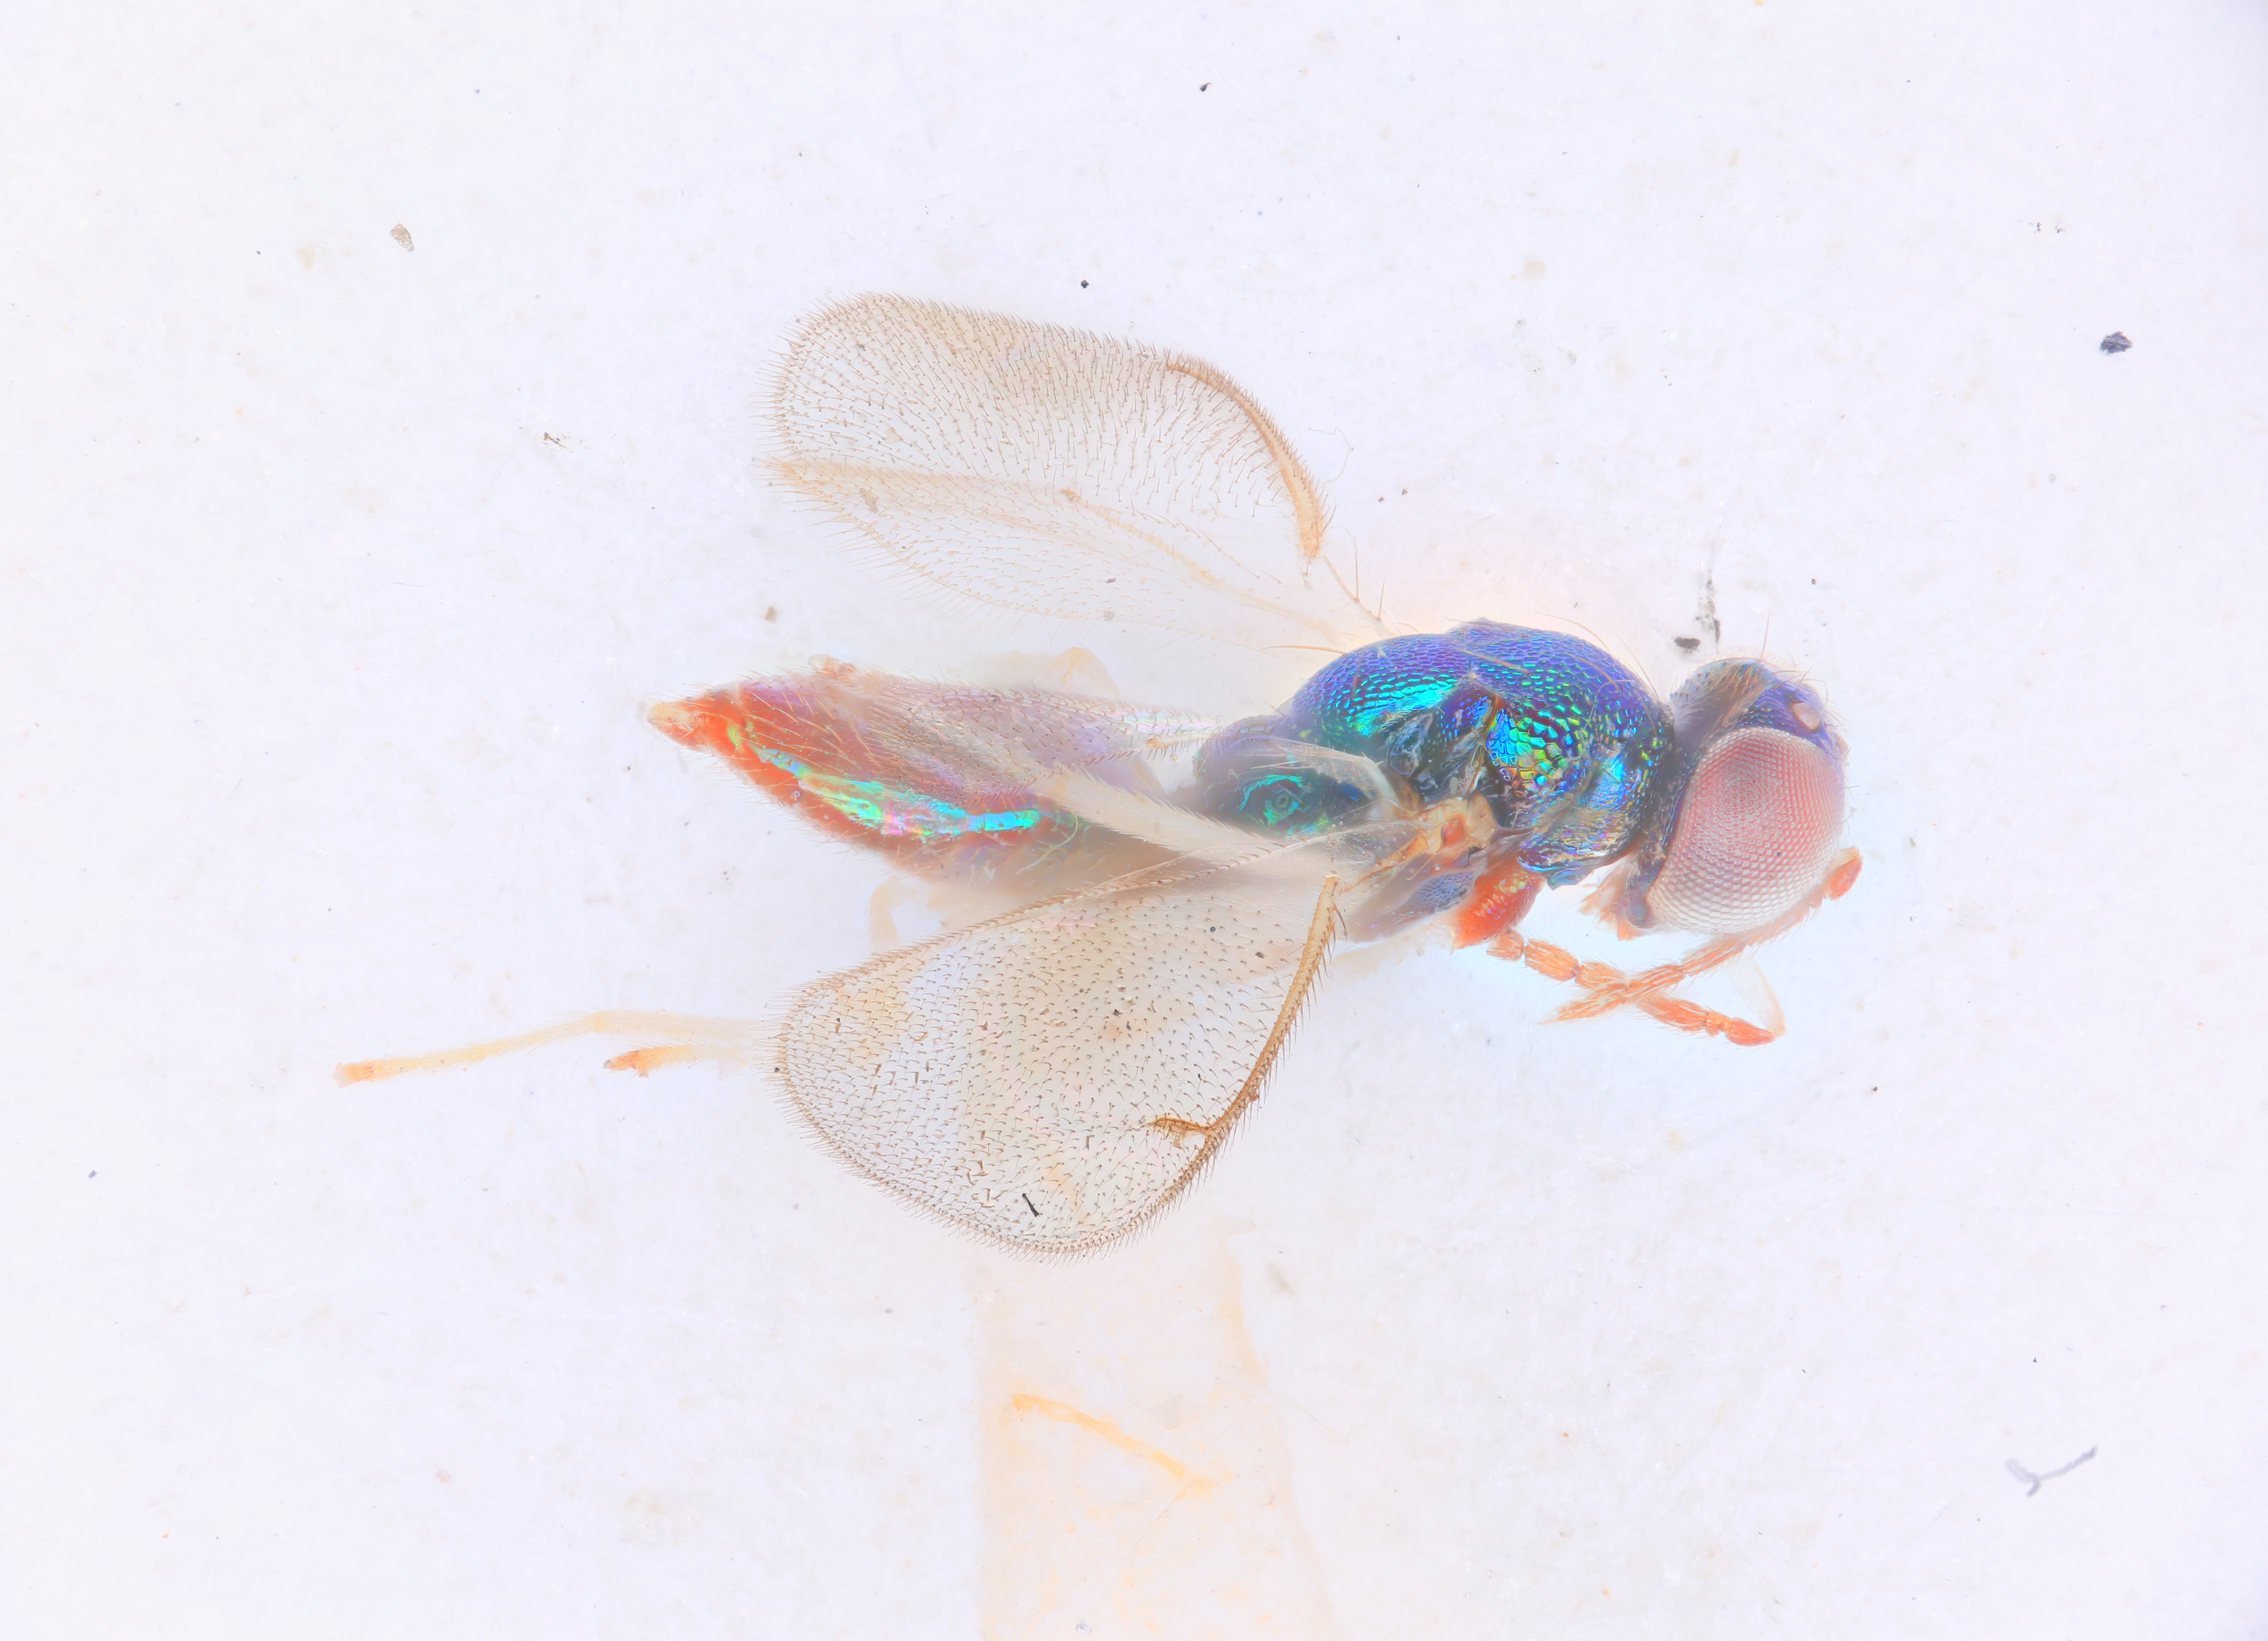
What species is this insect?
Chrysocharis boriquenensis
